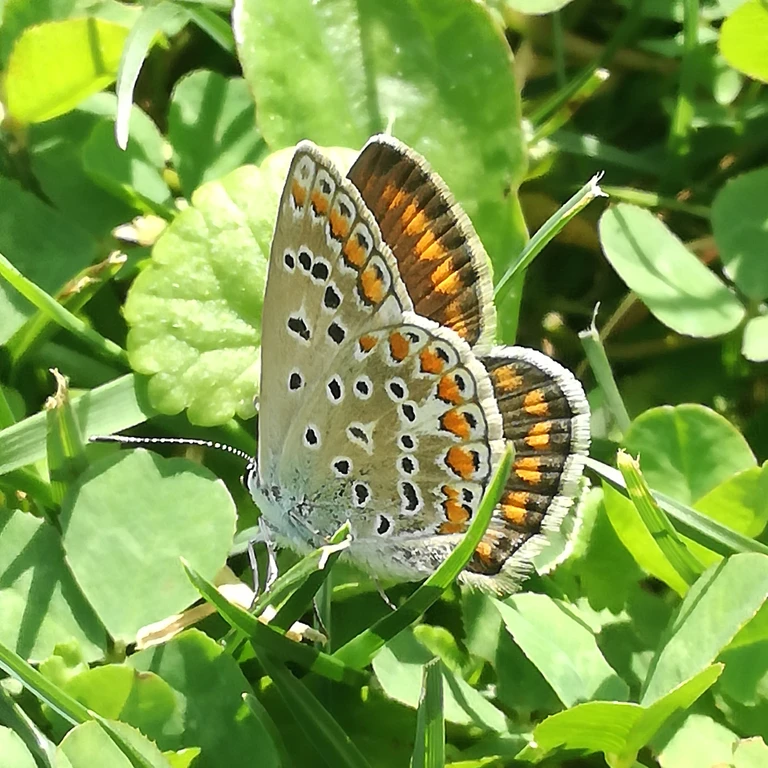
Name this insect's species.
Polyommatus icarus
